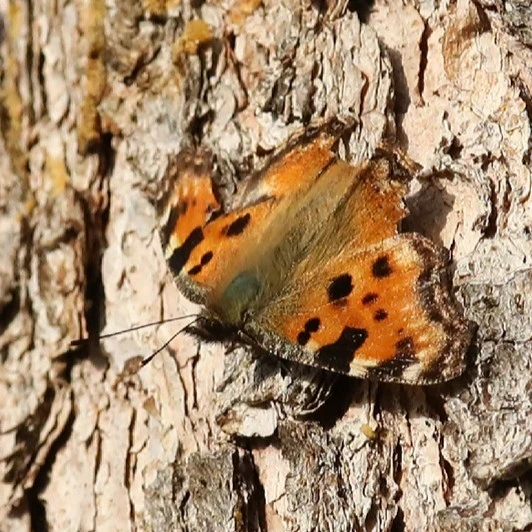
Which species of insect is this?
Nymphalis polychloros
